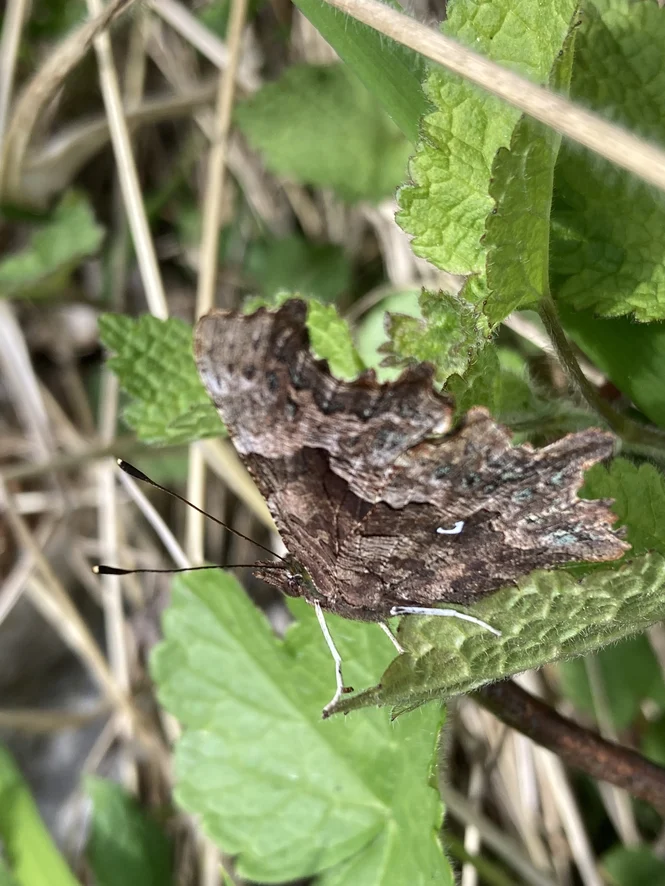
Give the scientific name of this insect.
Polygonia c-album
